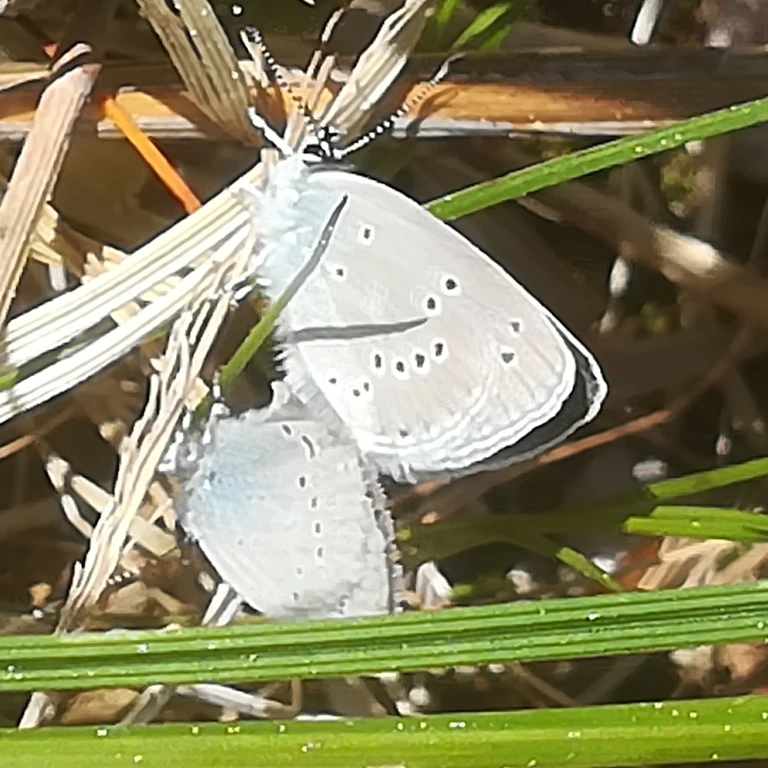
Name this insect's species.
Cupido minimus
